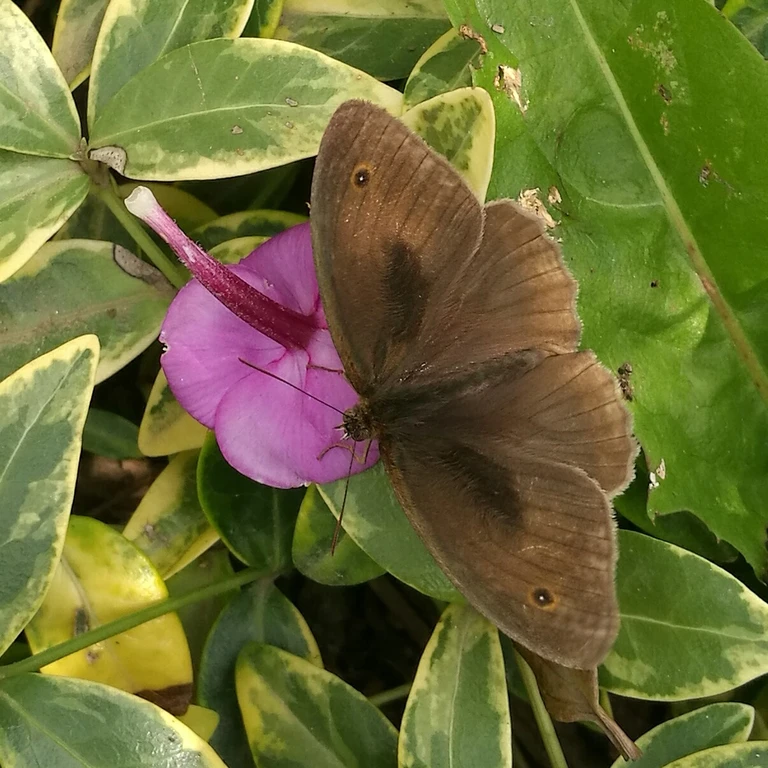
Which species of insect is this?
Maniola jurtina
